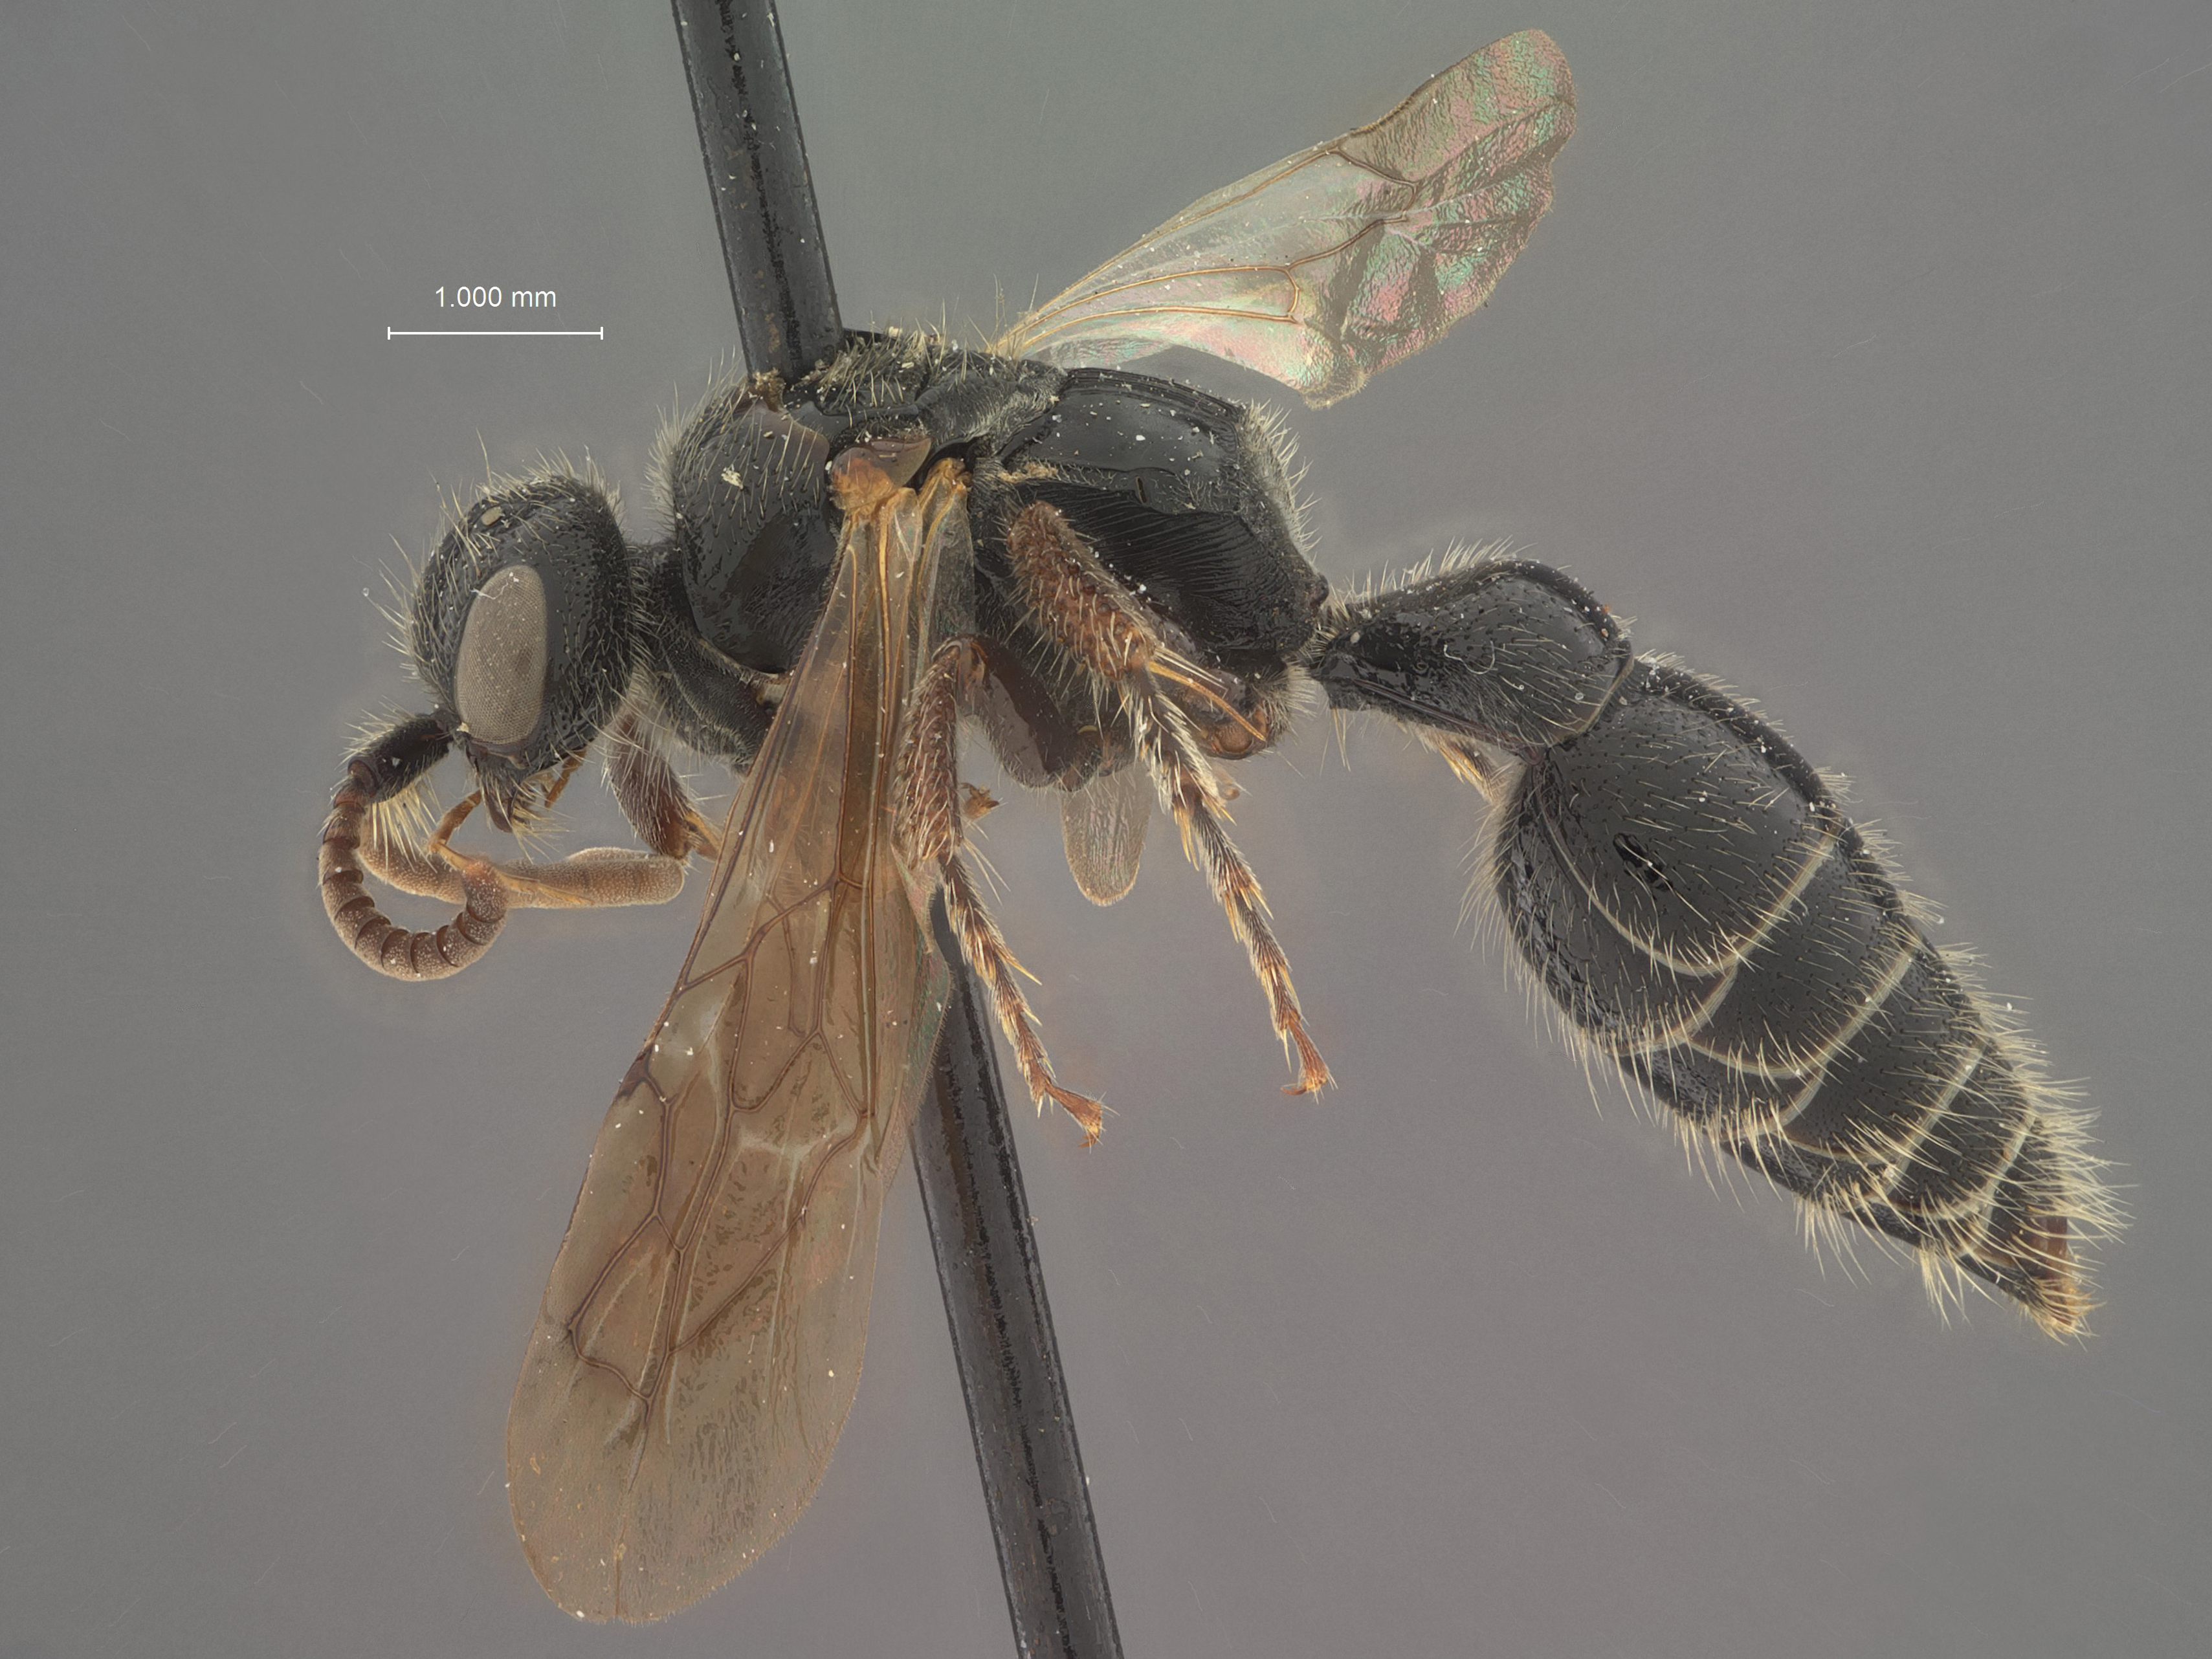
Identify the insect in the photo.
Tiphia asericae
